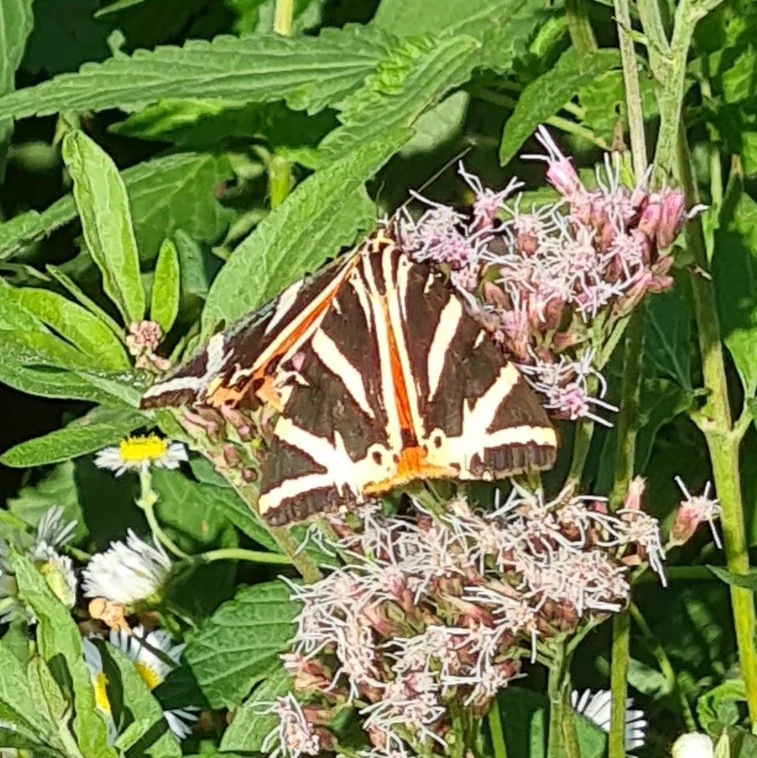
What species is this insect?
Euplagia quadripunctaria
